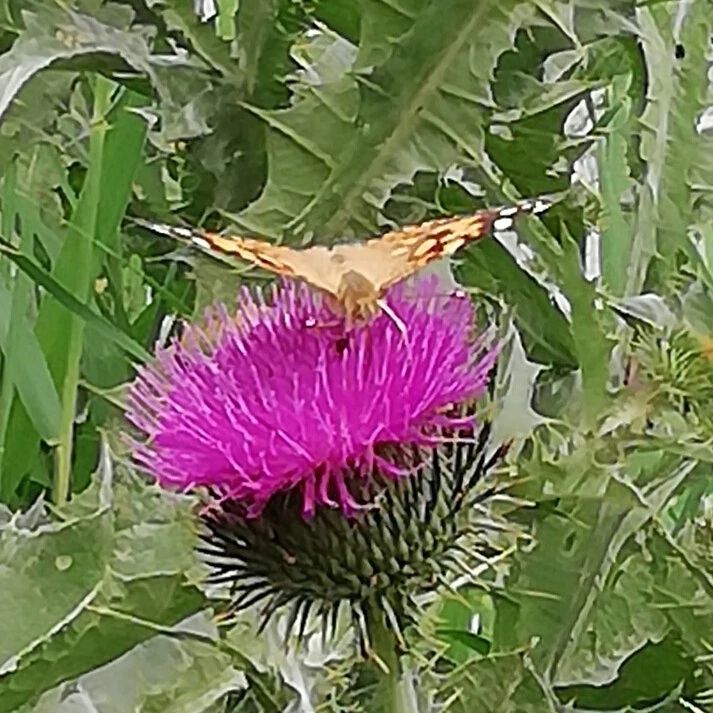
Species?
Vanessa cardui
